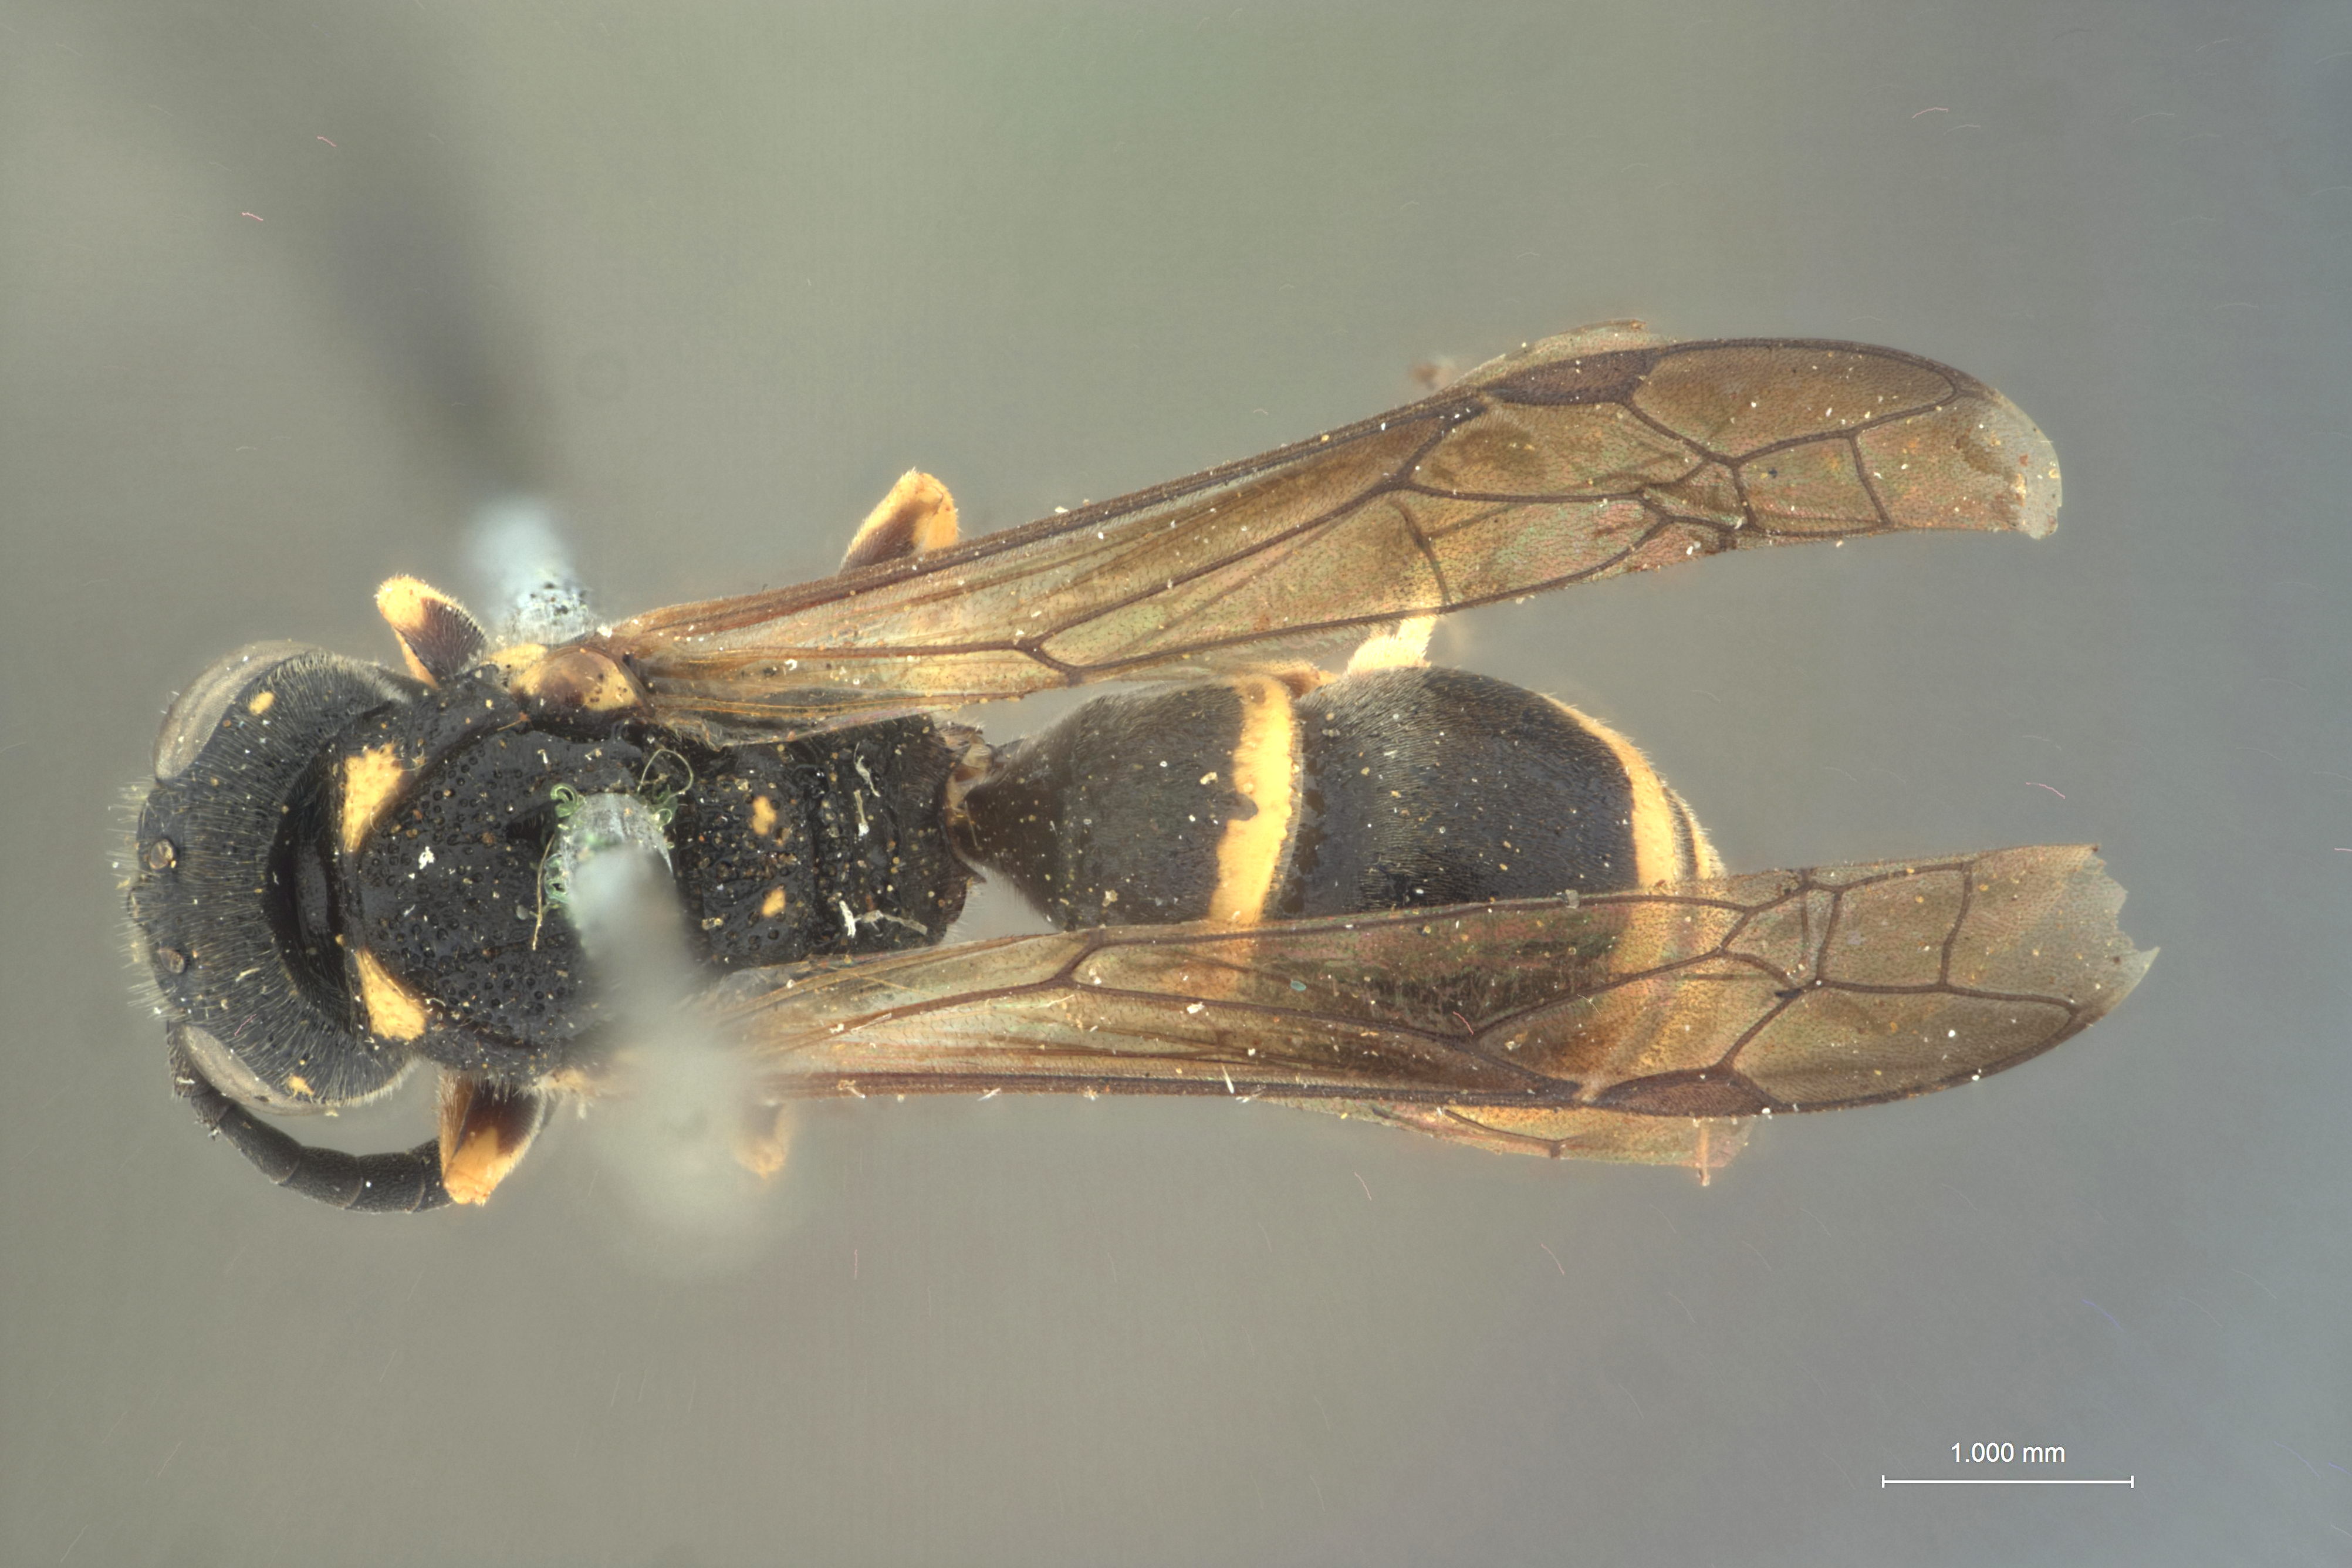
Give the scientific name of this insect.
Nortonia nevadaensis
